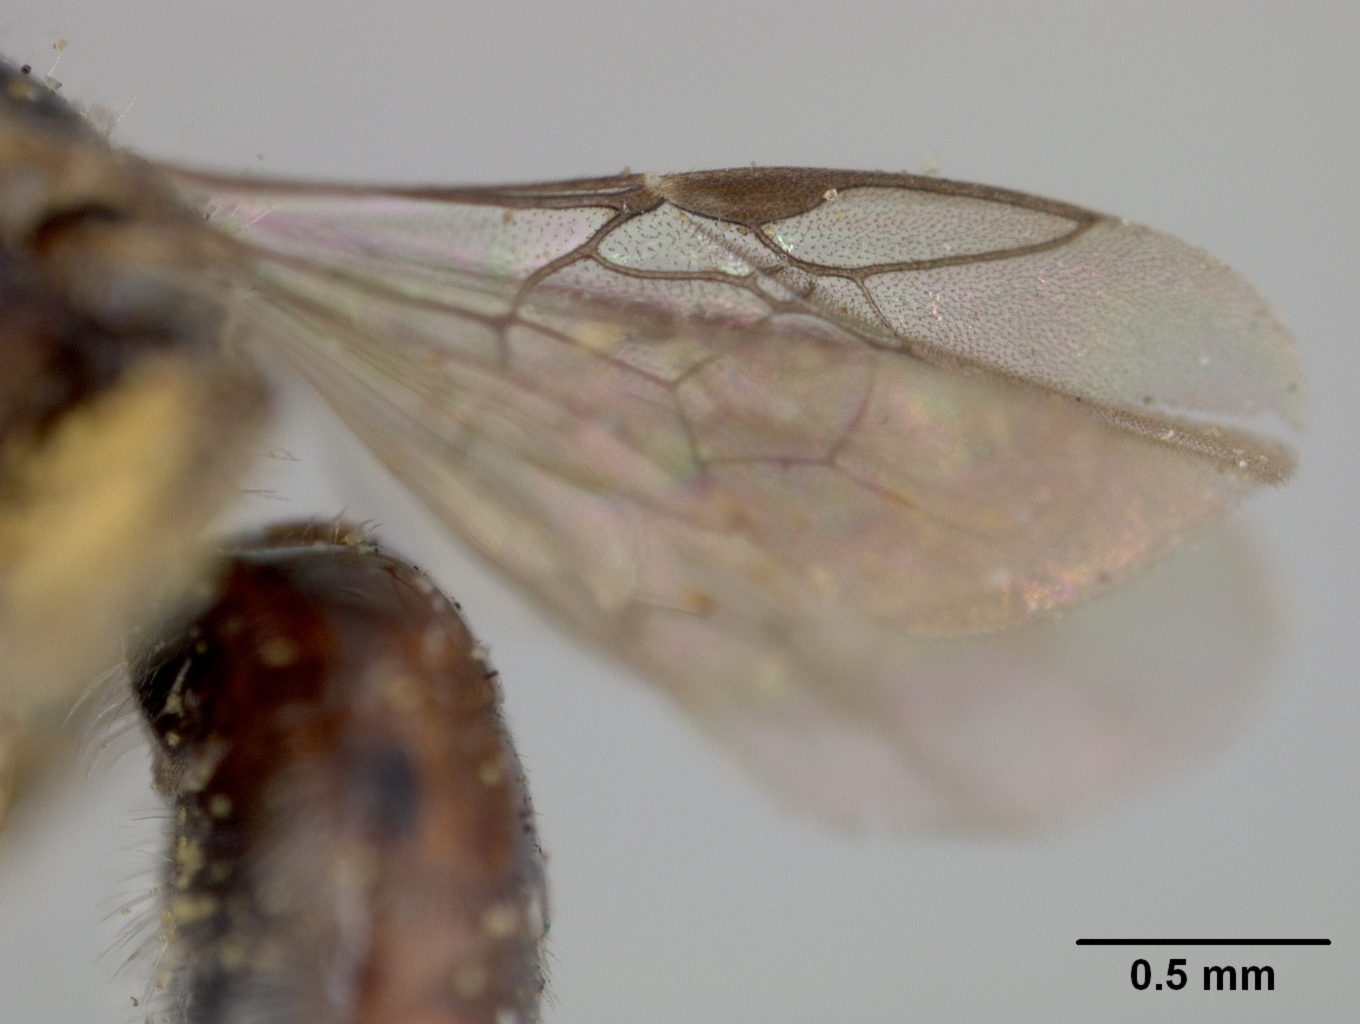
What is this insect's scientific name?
Sphecodosoma pratti
